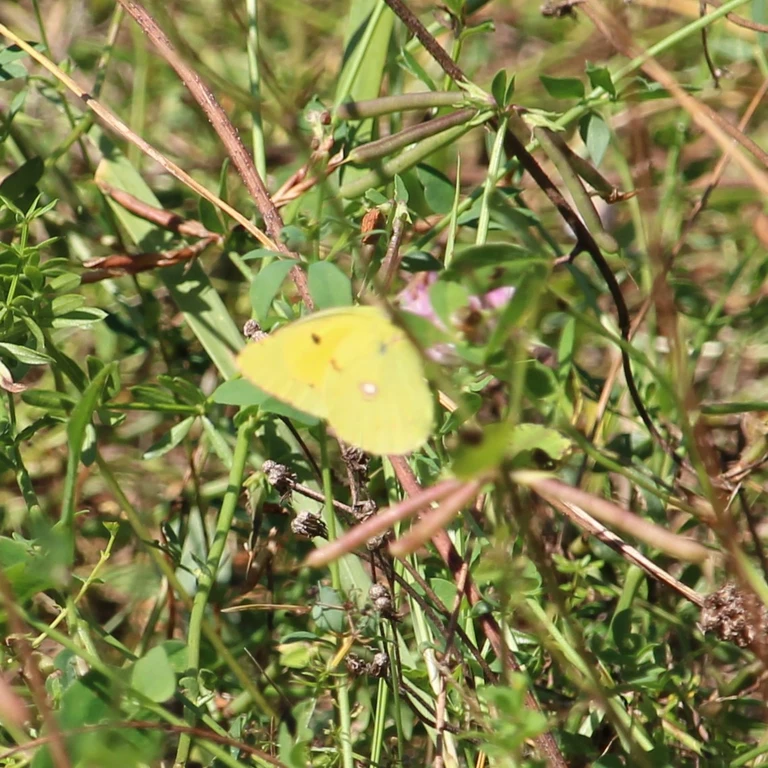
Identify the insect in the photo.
Colias croceus
